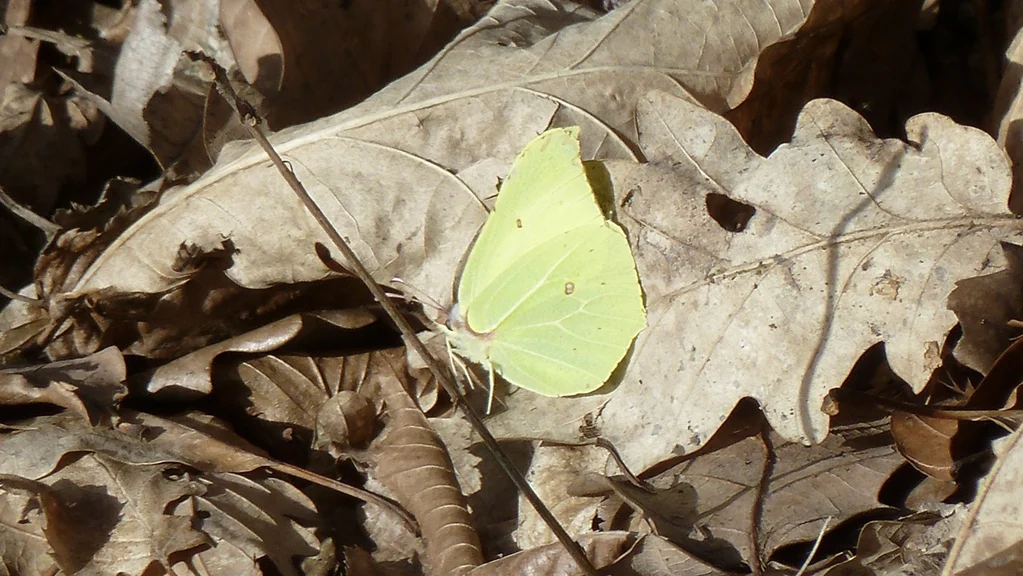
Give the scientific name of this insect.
Gonepteryx rhamni
